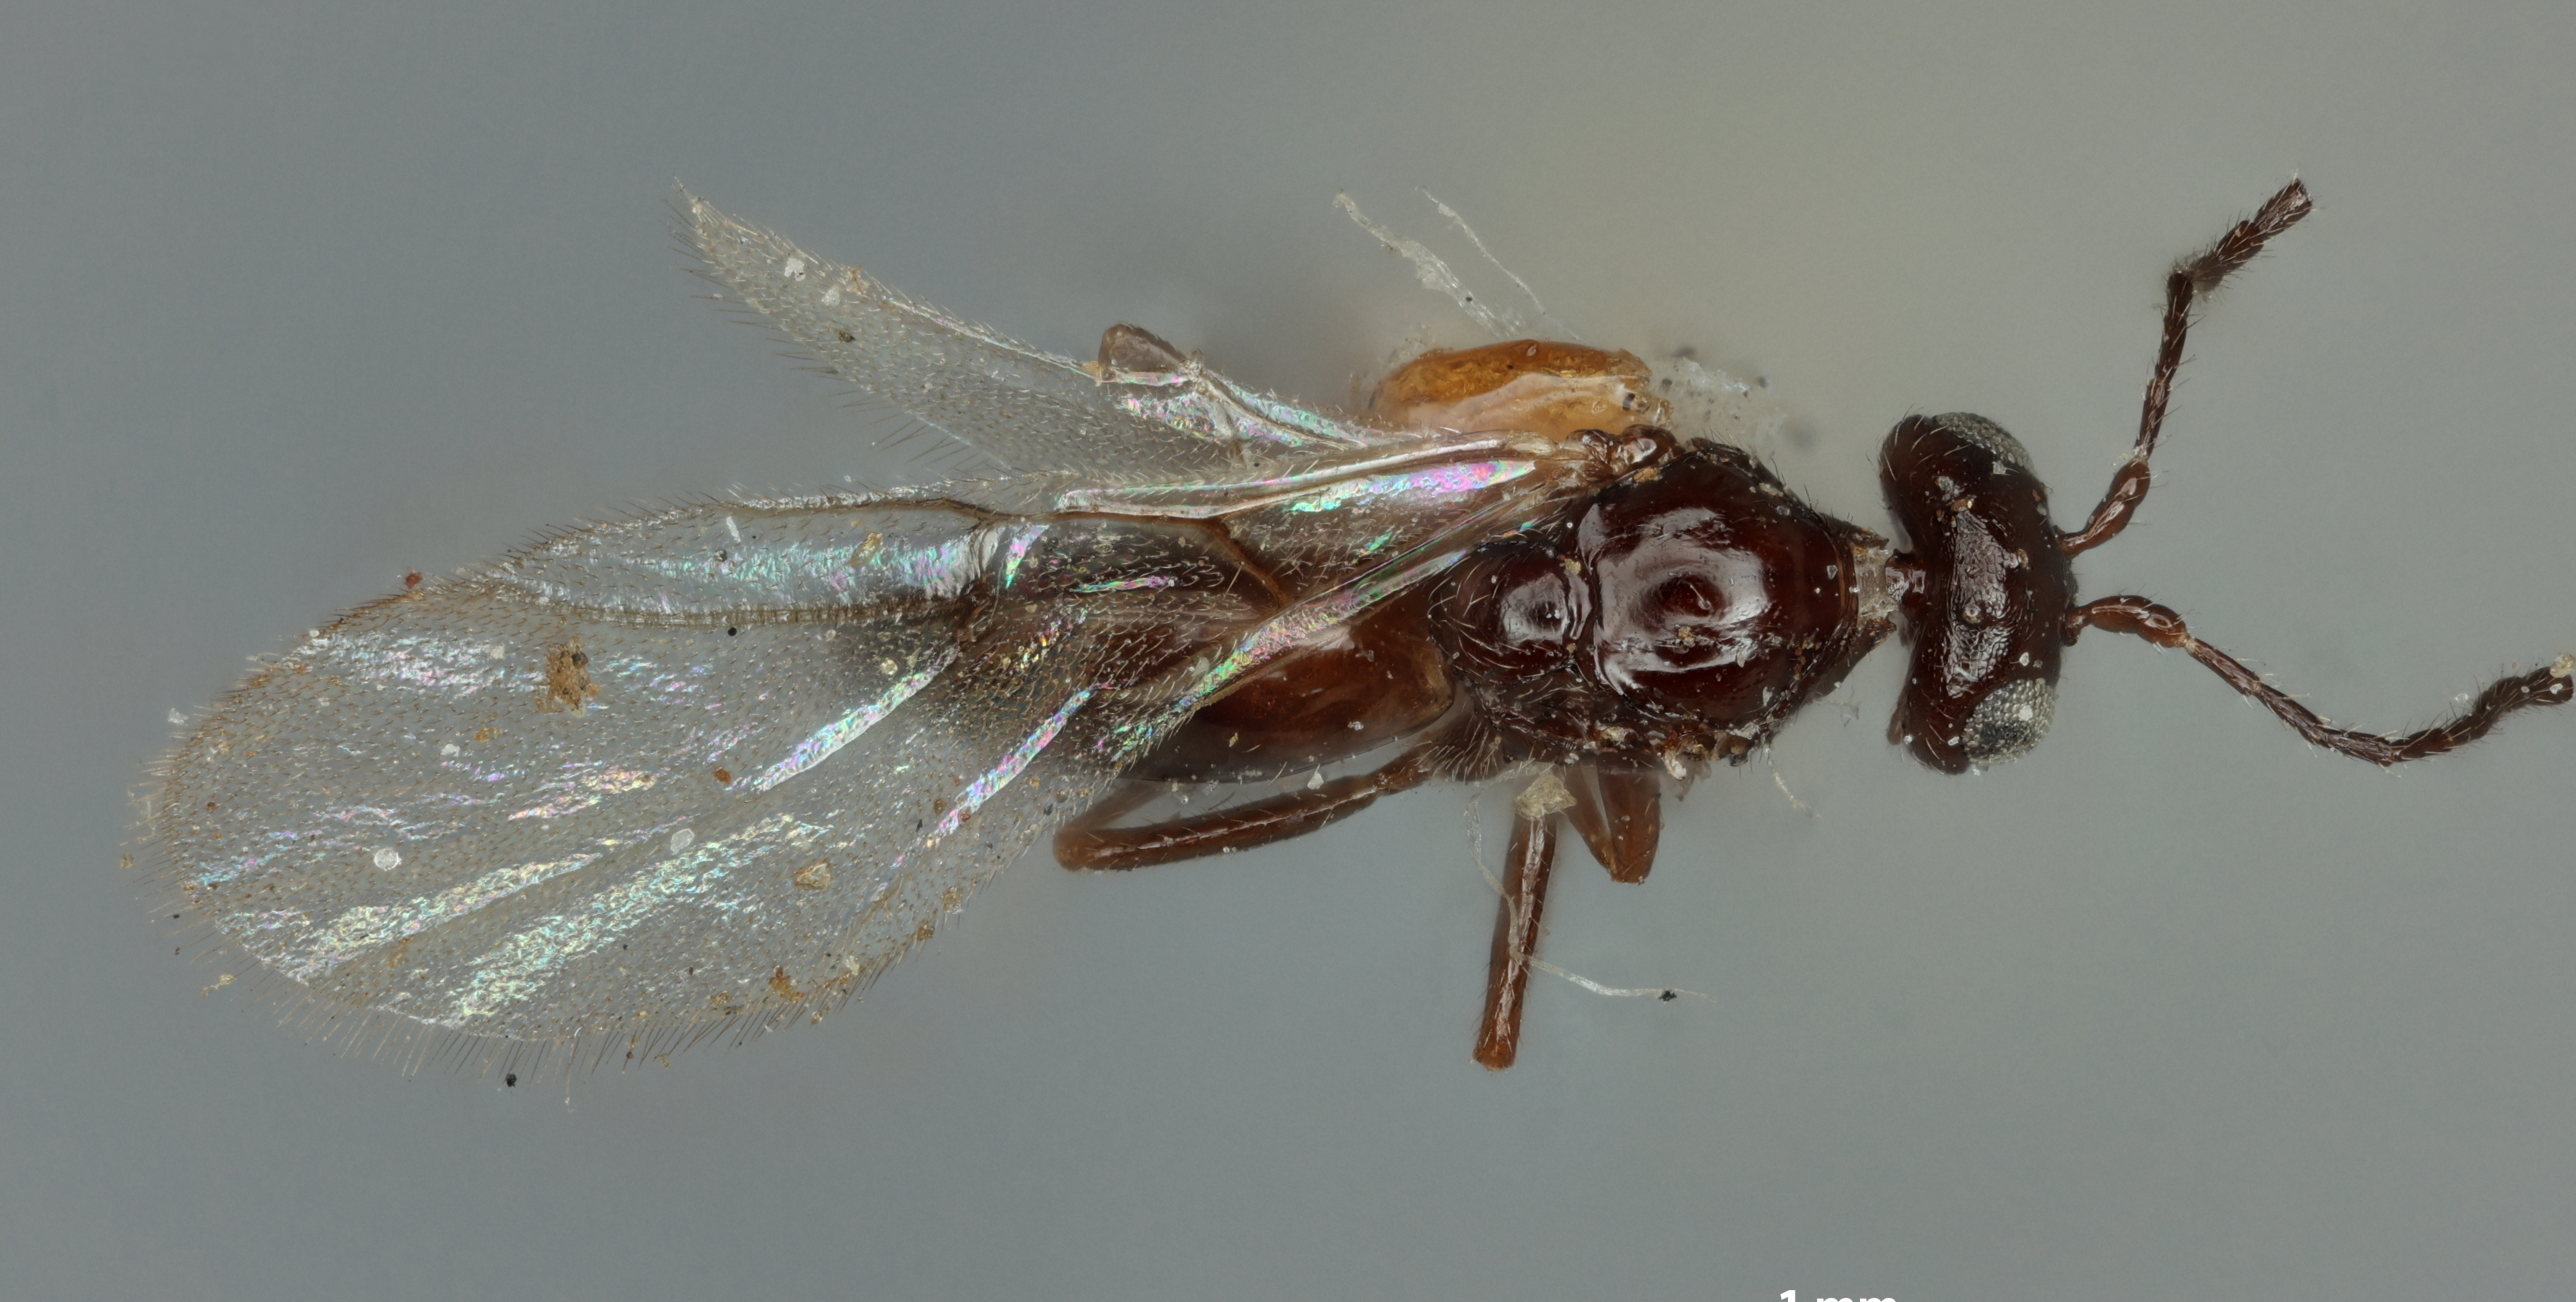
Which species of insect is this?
Neuroterus atamiensis
